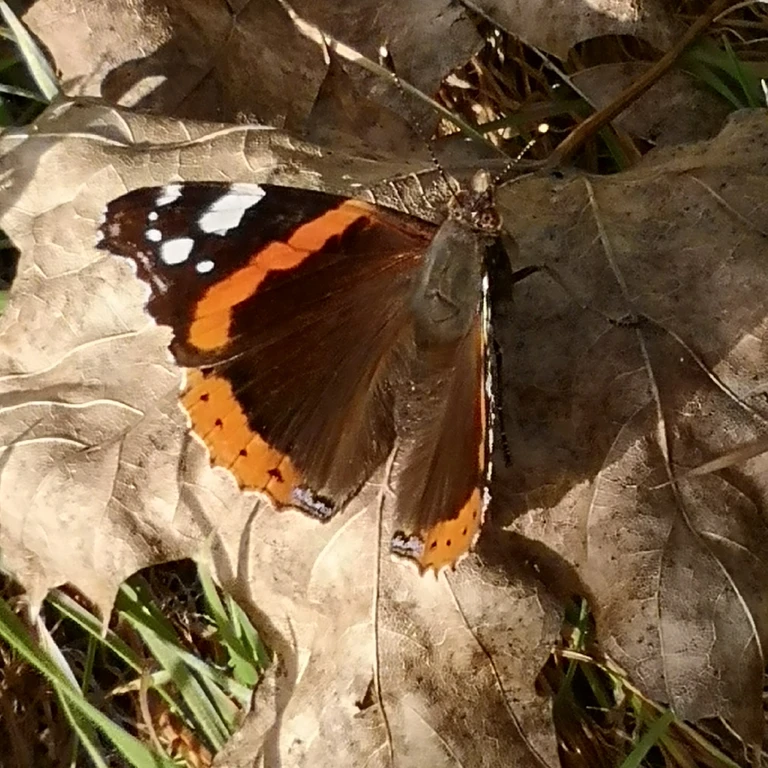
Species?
Vanessa atalanta
